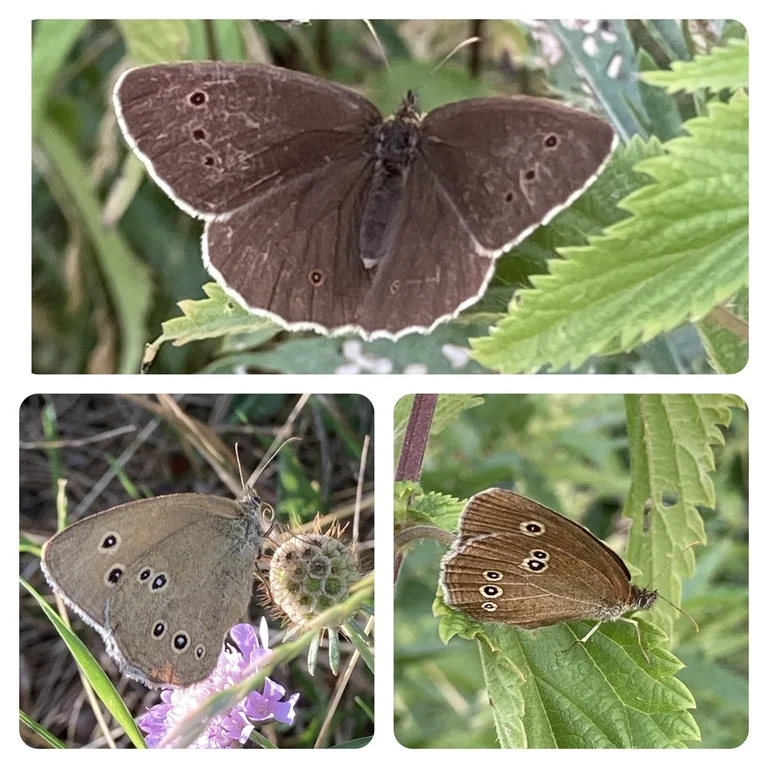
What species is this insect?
Aphantopus hyperantus
